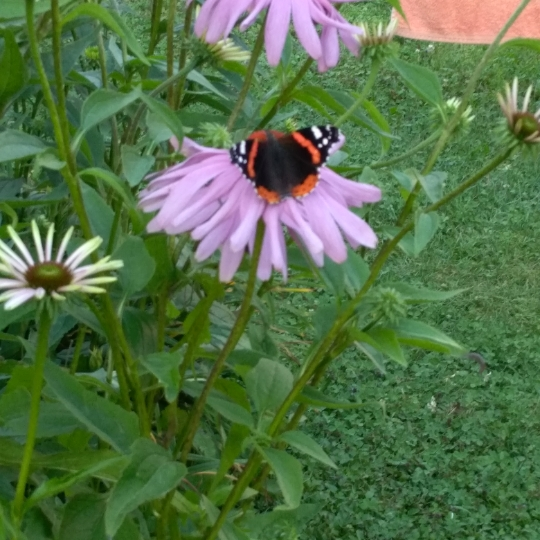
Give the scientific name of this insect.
Vanessa atalanta
